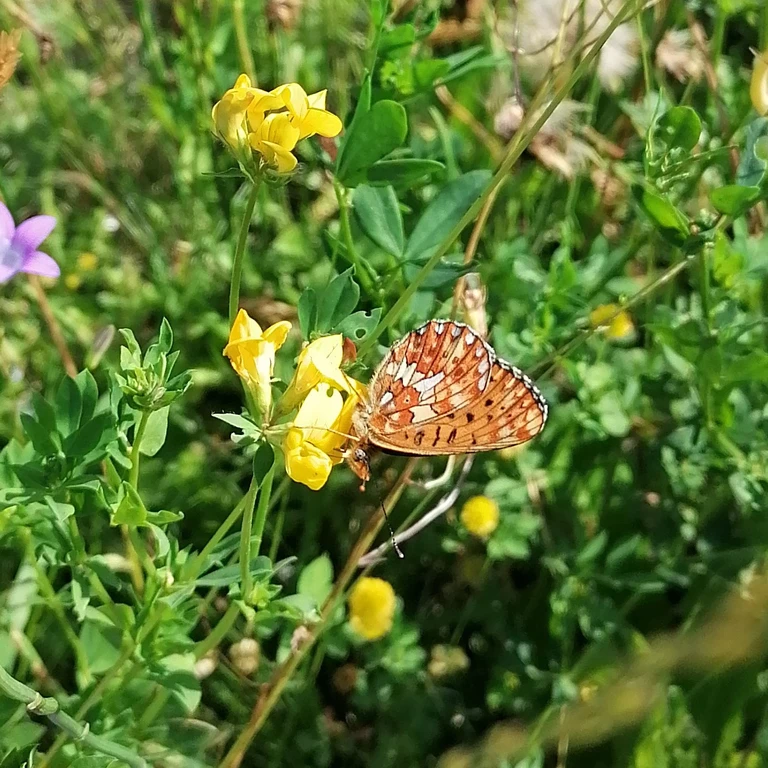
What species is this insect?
Boloria euphrosyne (also Clossiana euphrosyne)
